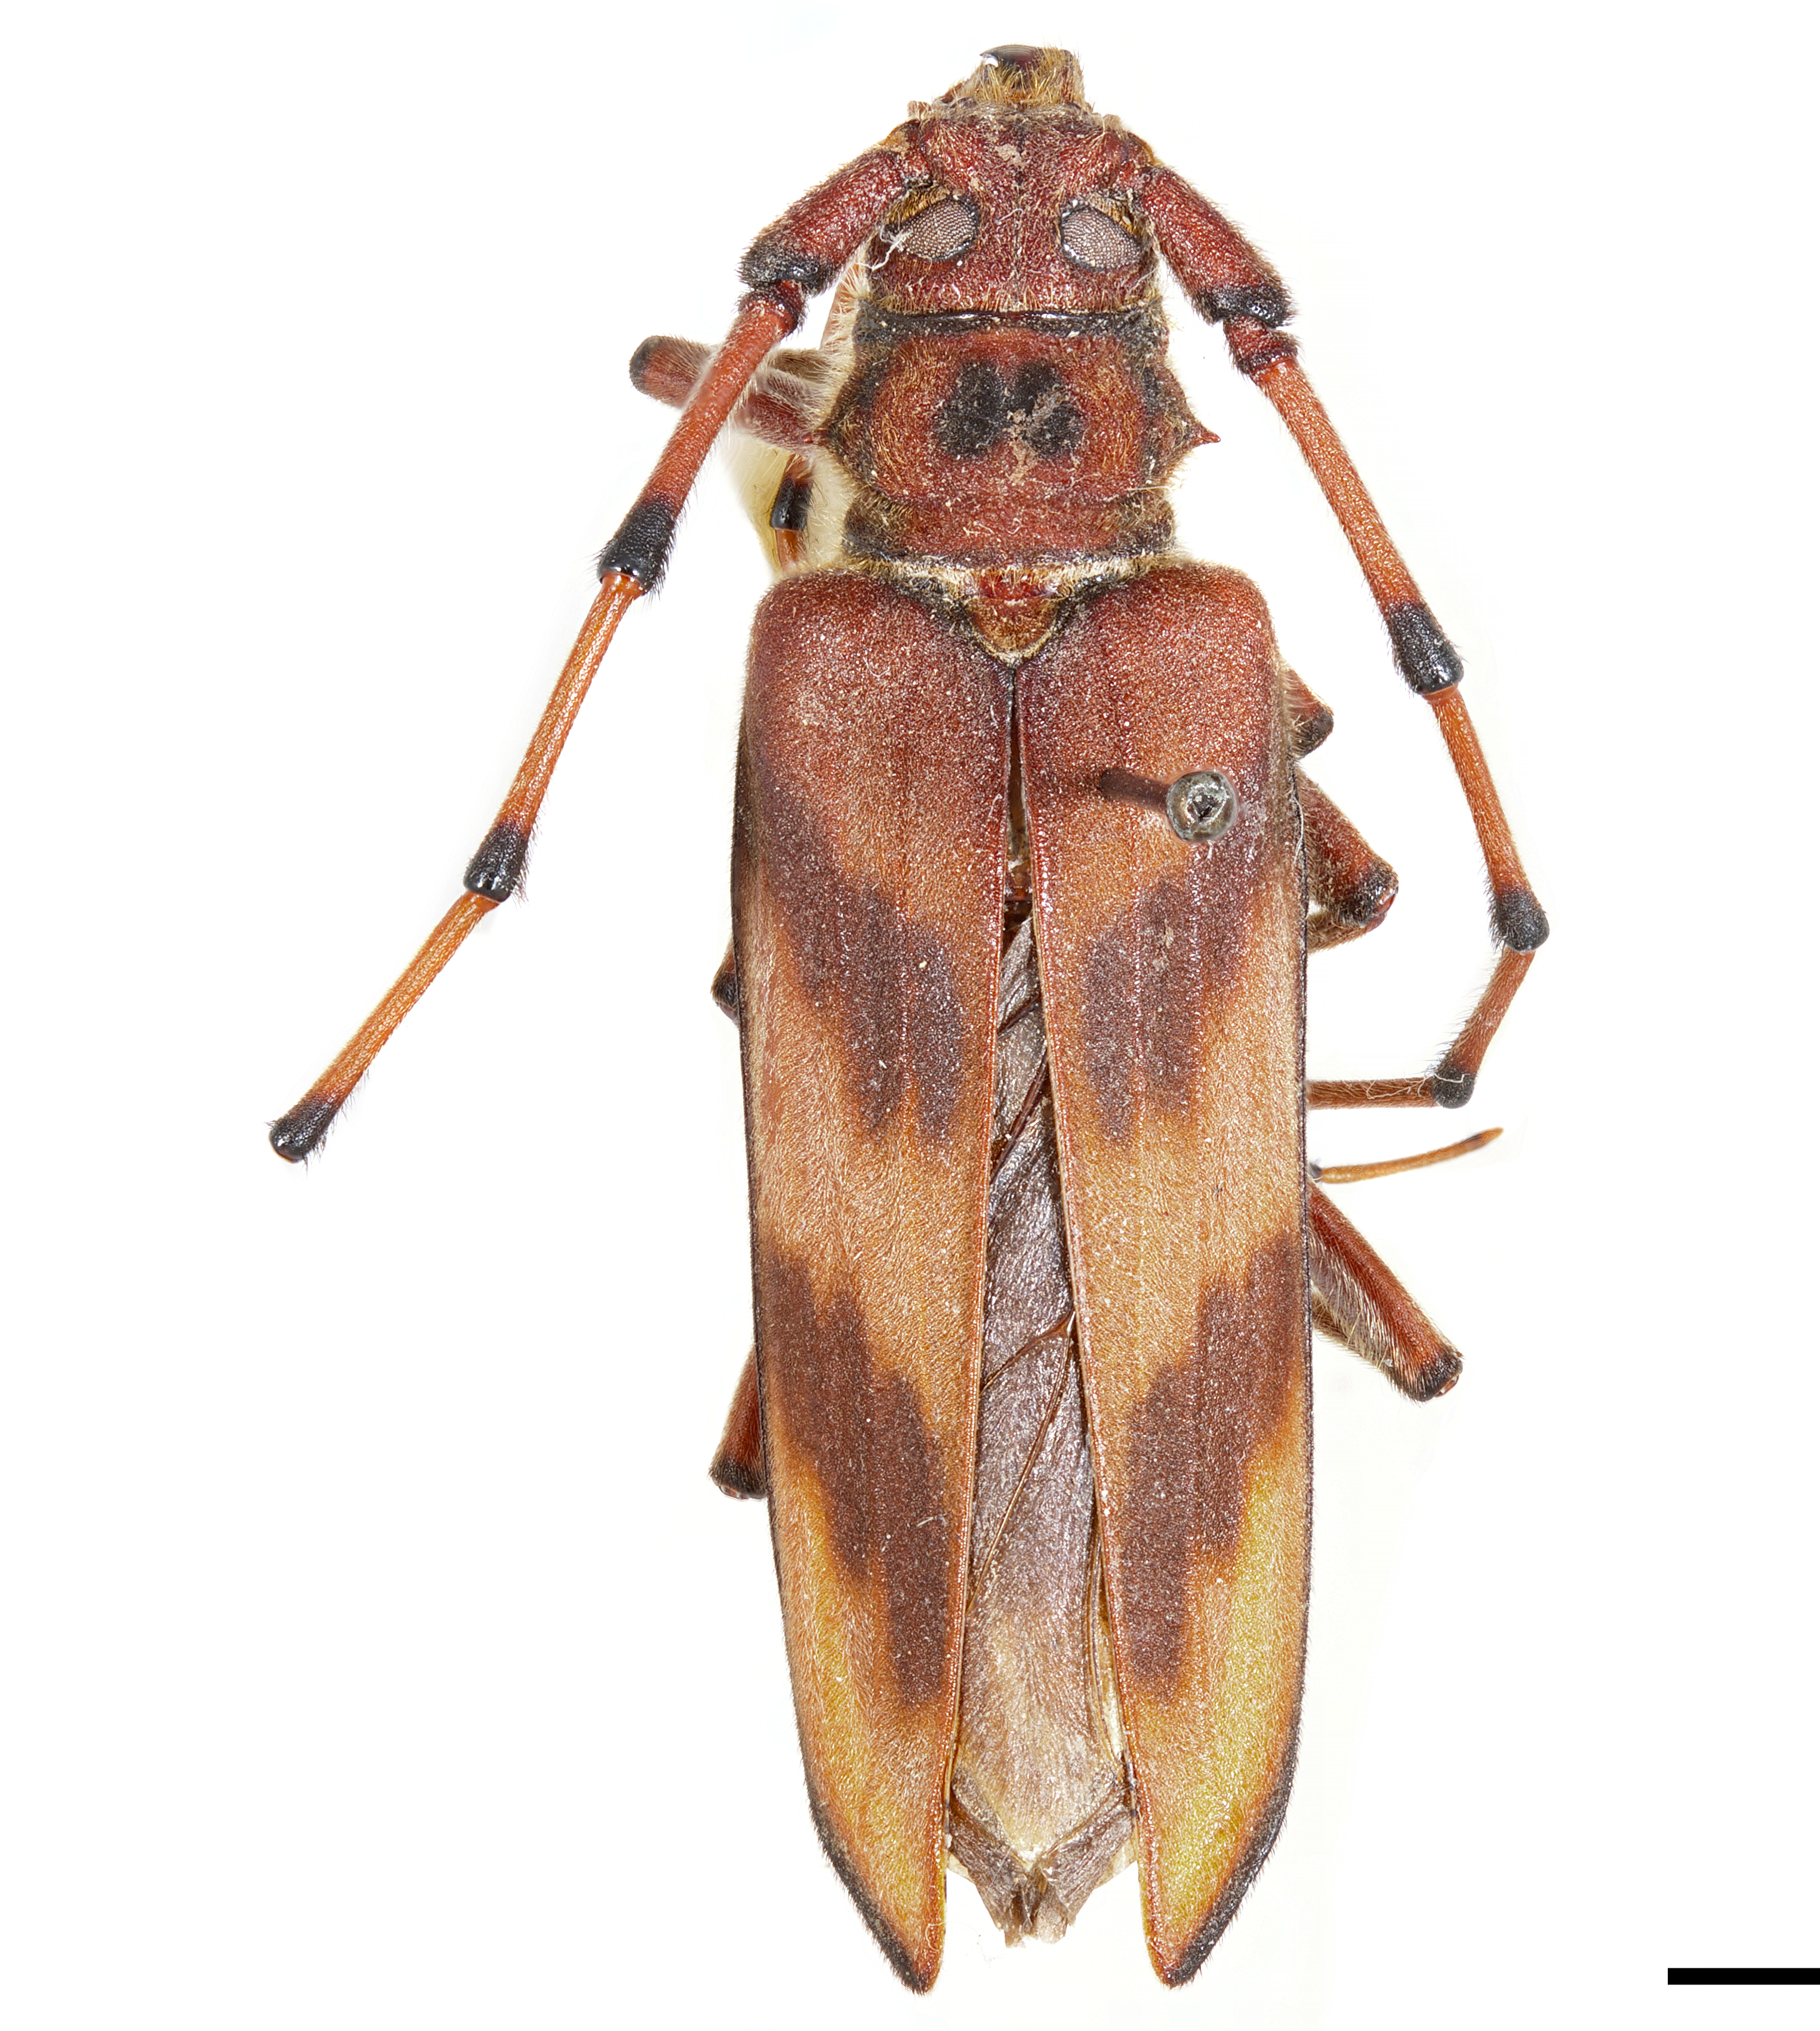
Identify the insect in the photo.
Oplatocera oberthuri
